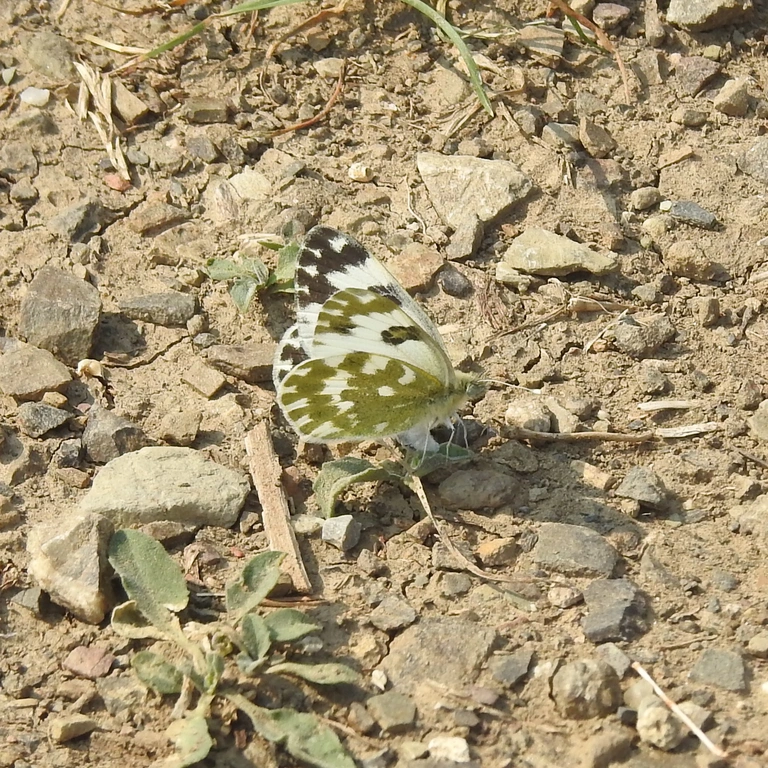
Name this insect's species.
Pontia edusa
